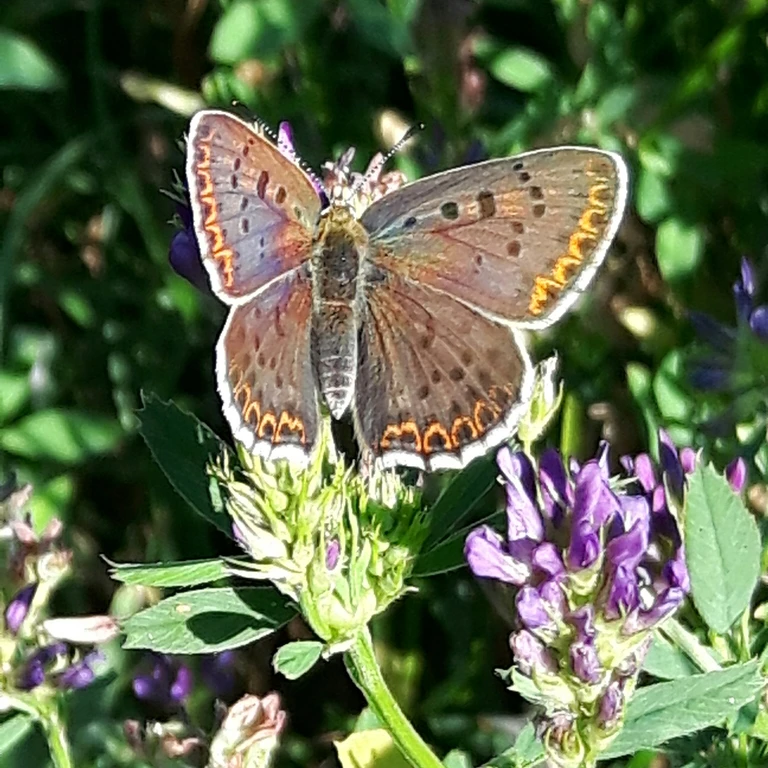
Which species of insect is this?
Lycaena tityrus (also Loweia tityrus)
